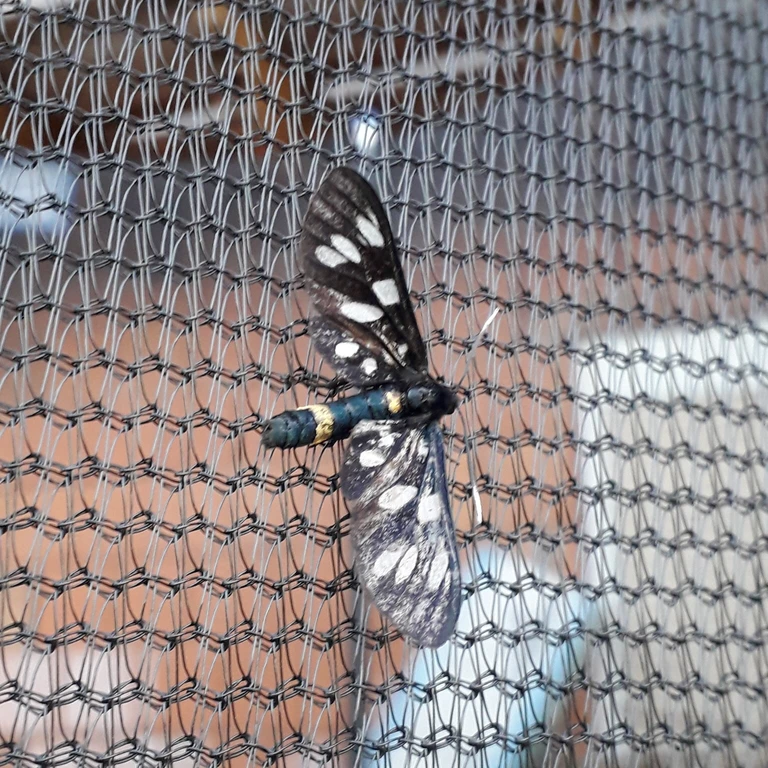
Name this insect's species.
Amata phegea
